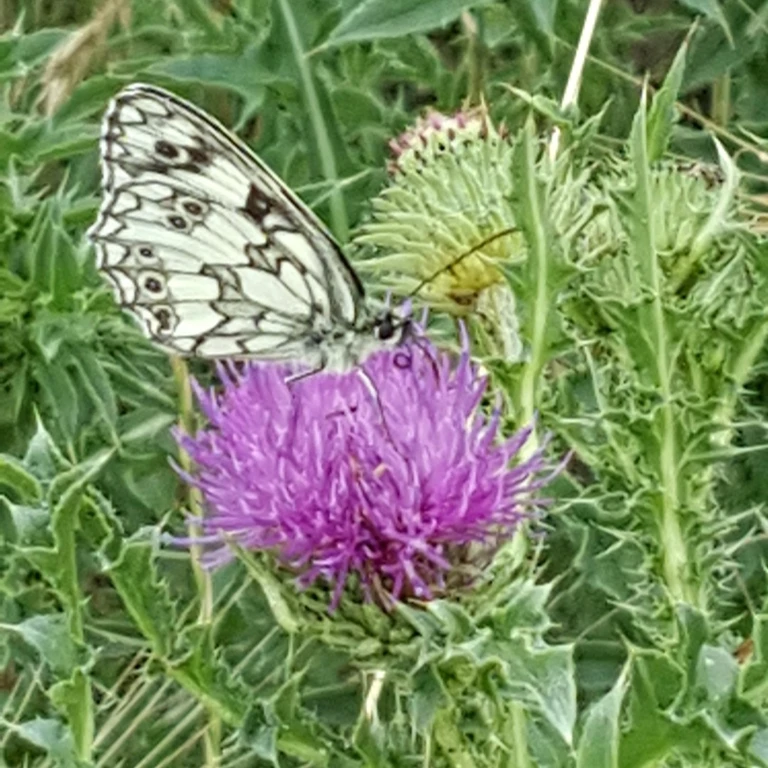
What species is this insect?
Melanargia galathea
